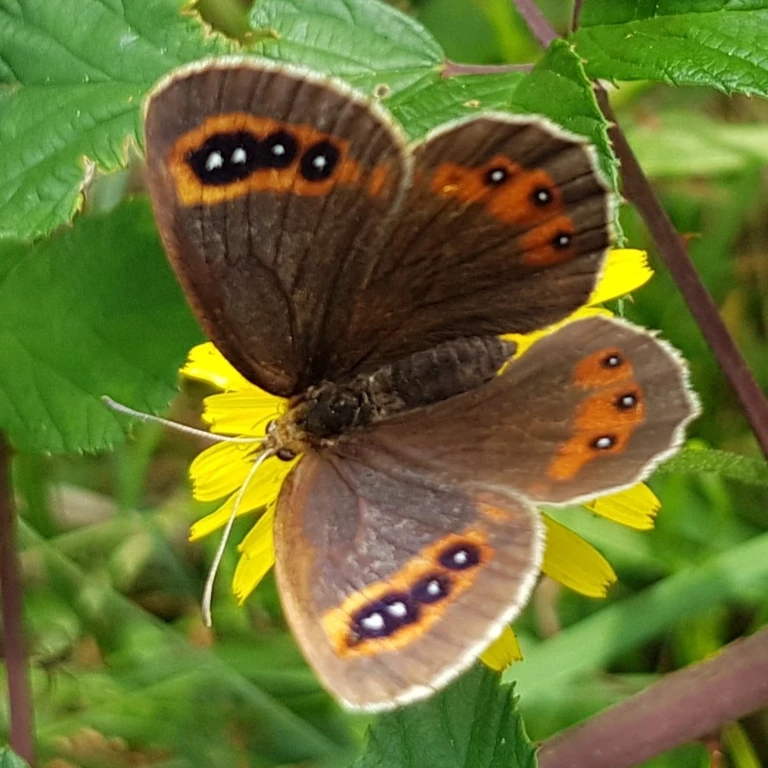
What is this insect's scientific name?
Erebia aethiops
